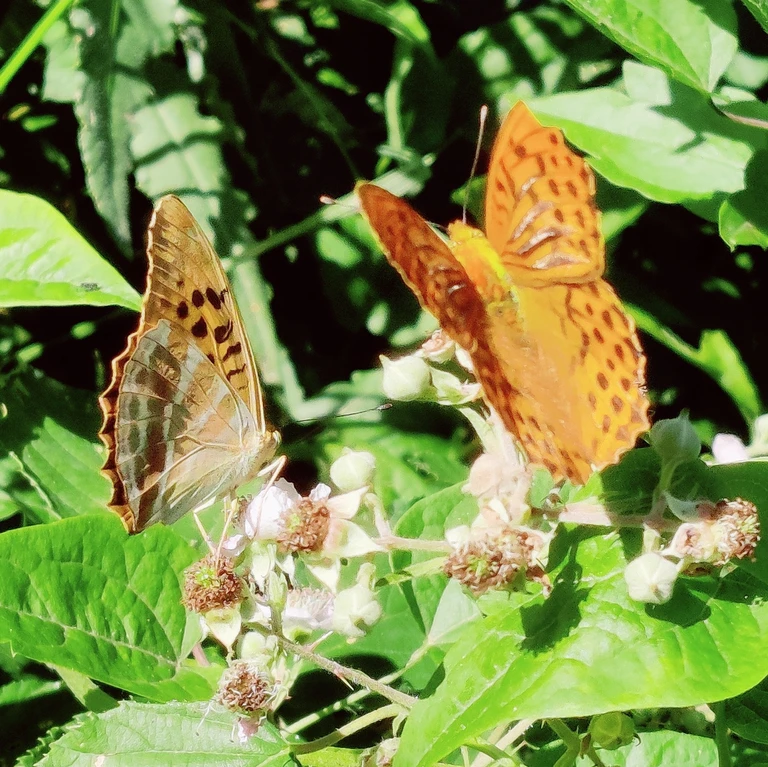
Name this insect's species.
Argynnis paphia
